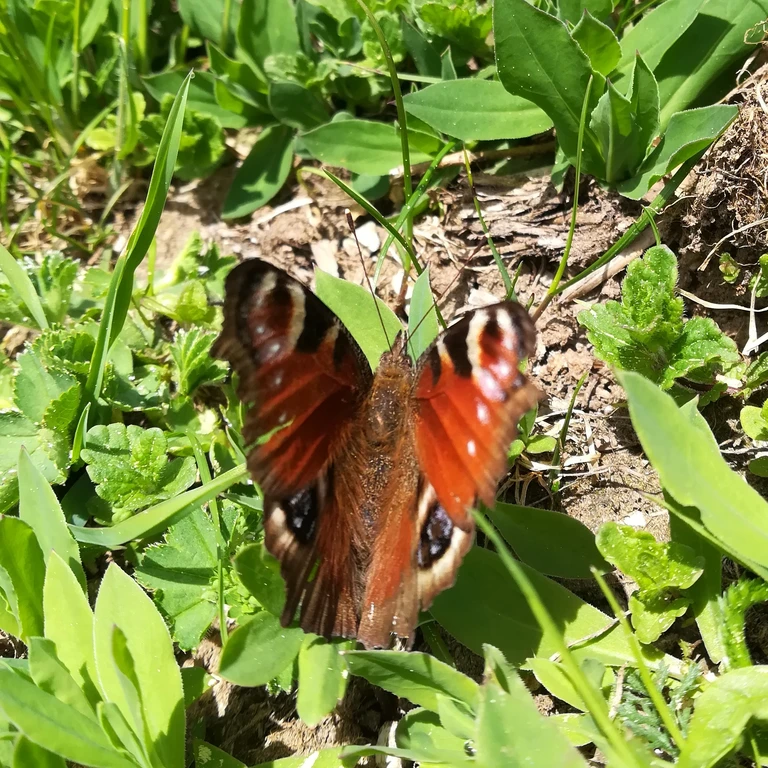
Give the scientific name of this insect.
Aglais io
